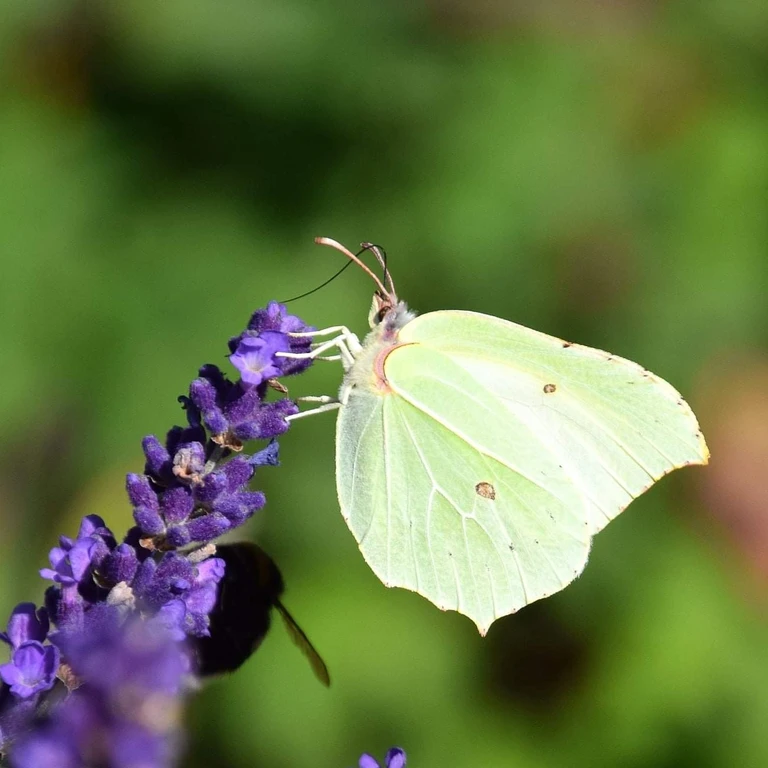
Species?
Gonepteryx rhamni
